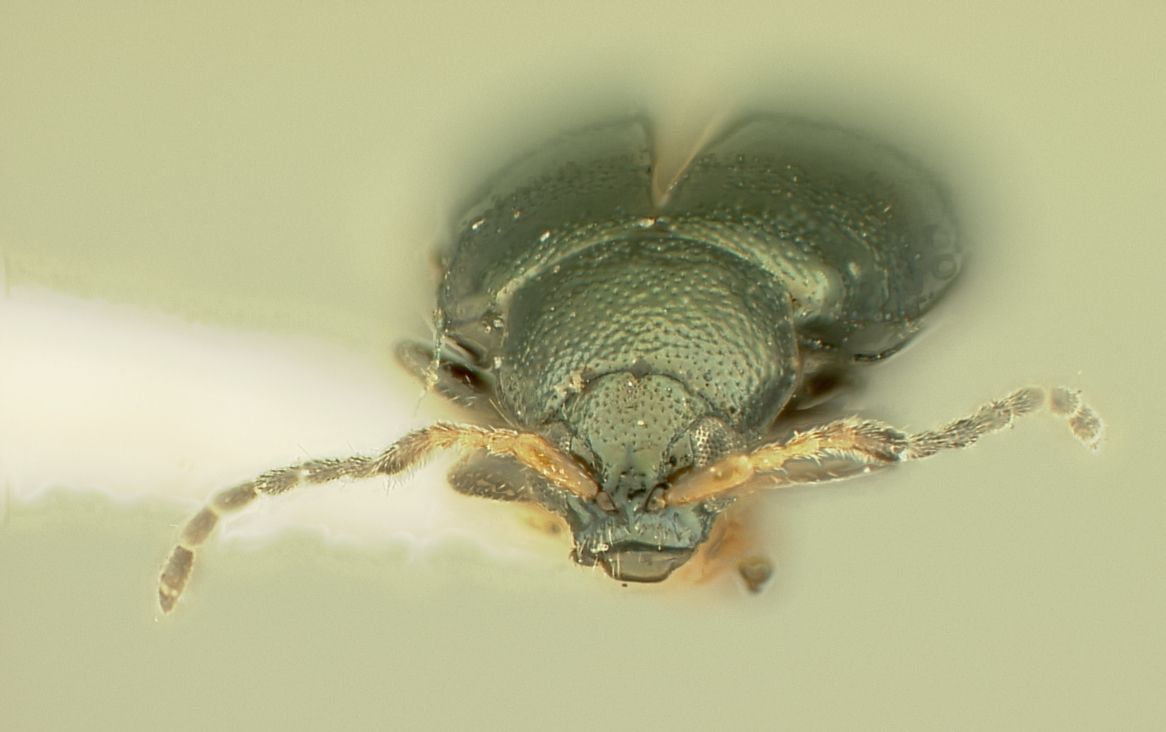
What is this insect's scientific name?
Phyllotreta herbacea
